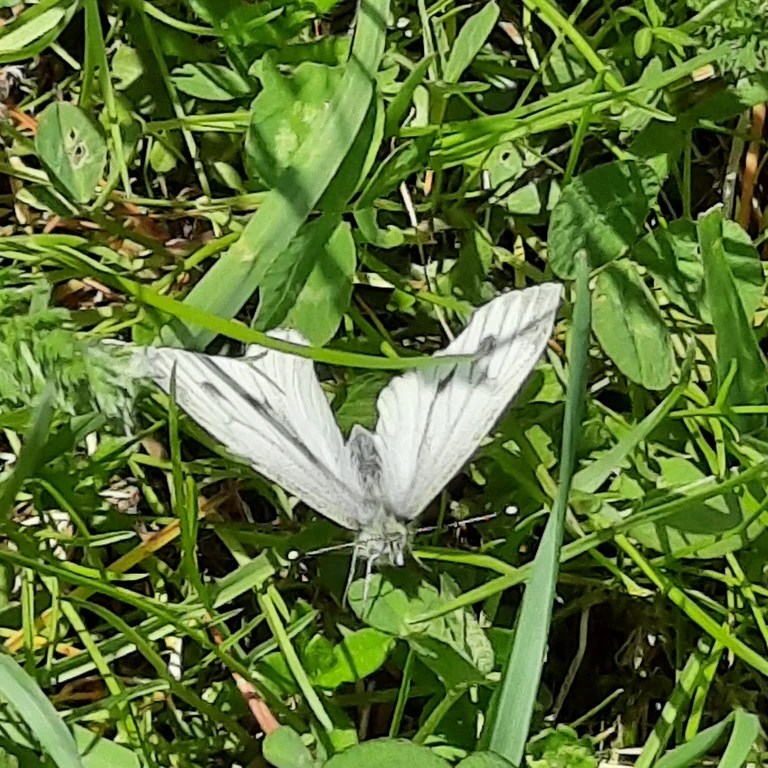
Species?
Pieris napi
